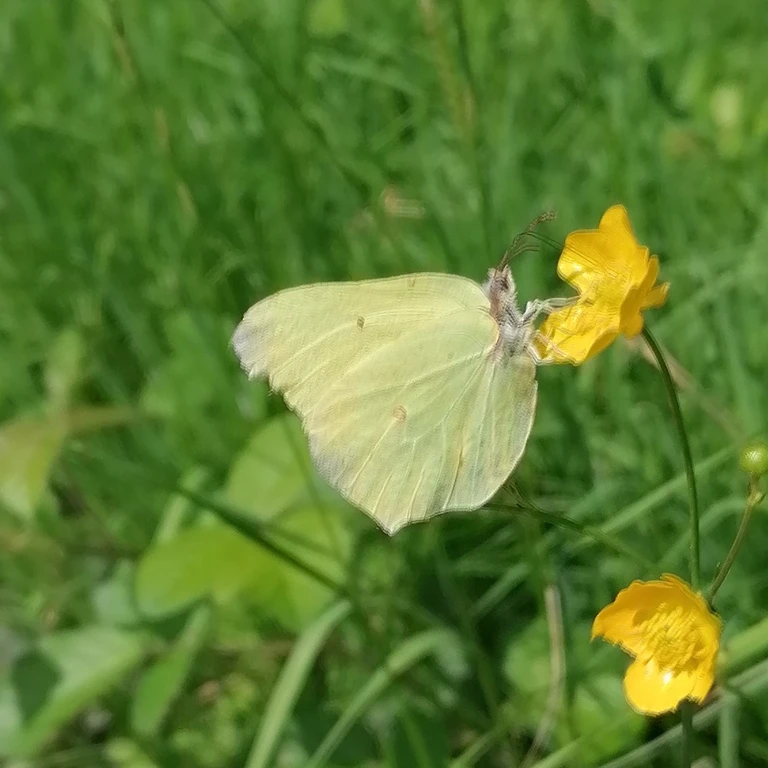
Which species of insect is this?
Gonepteryx rhamni
